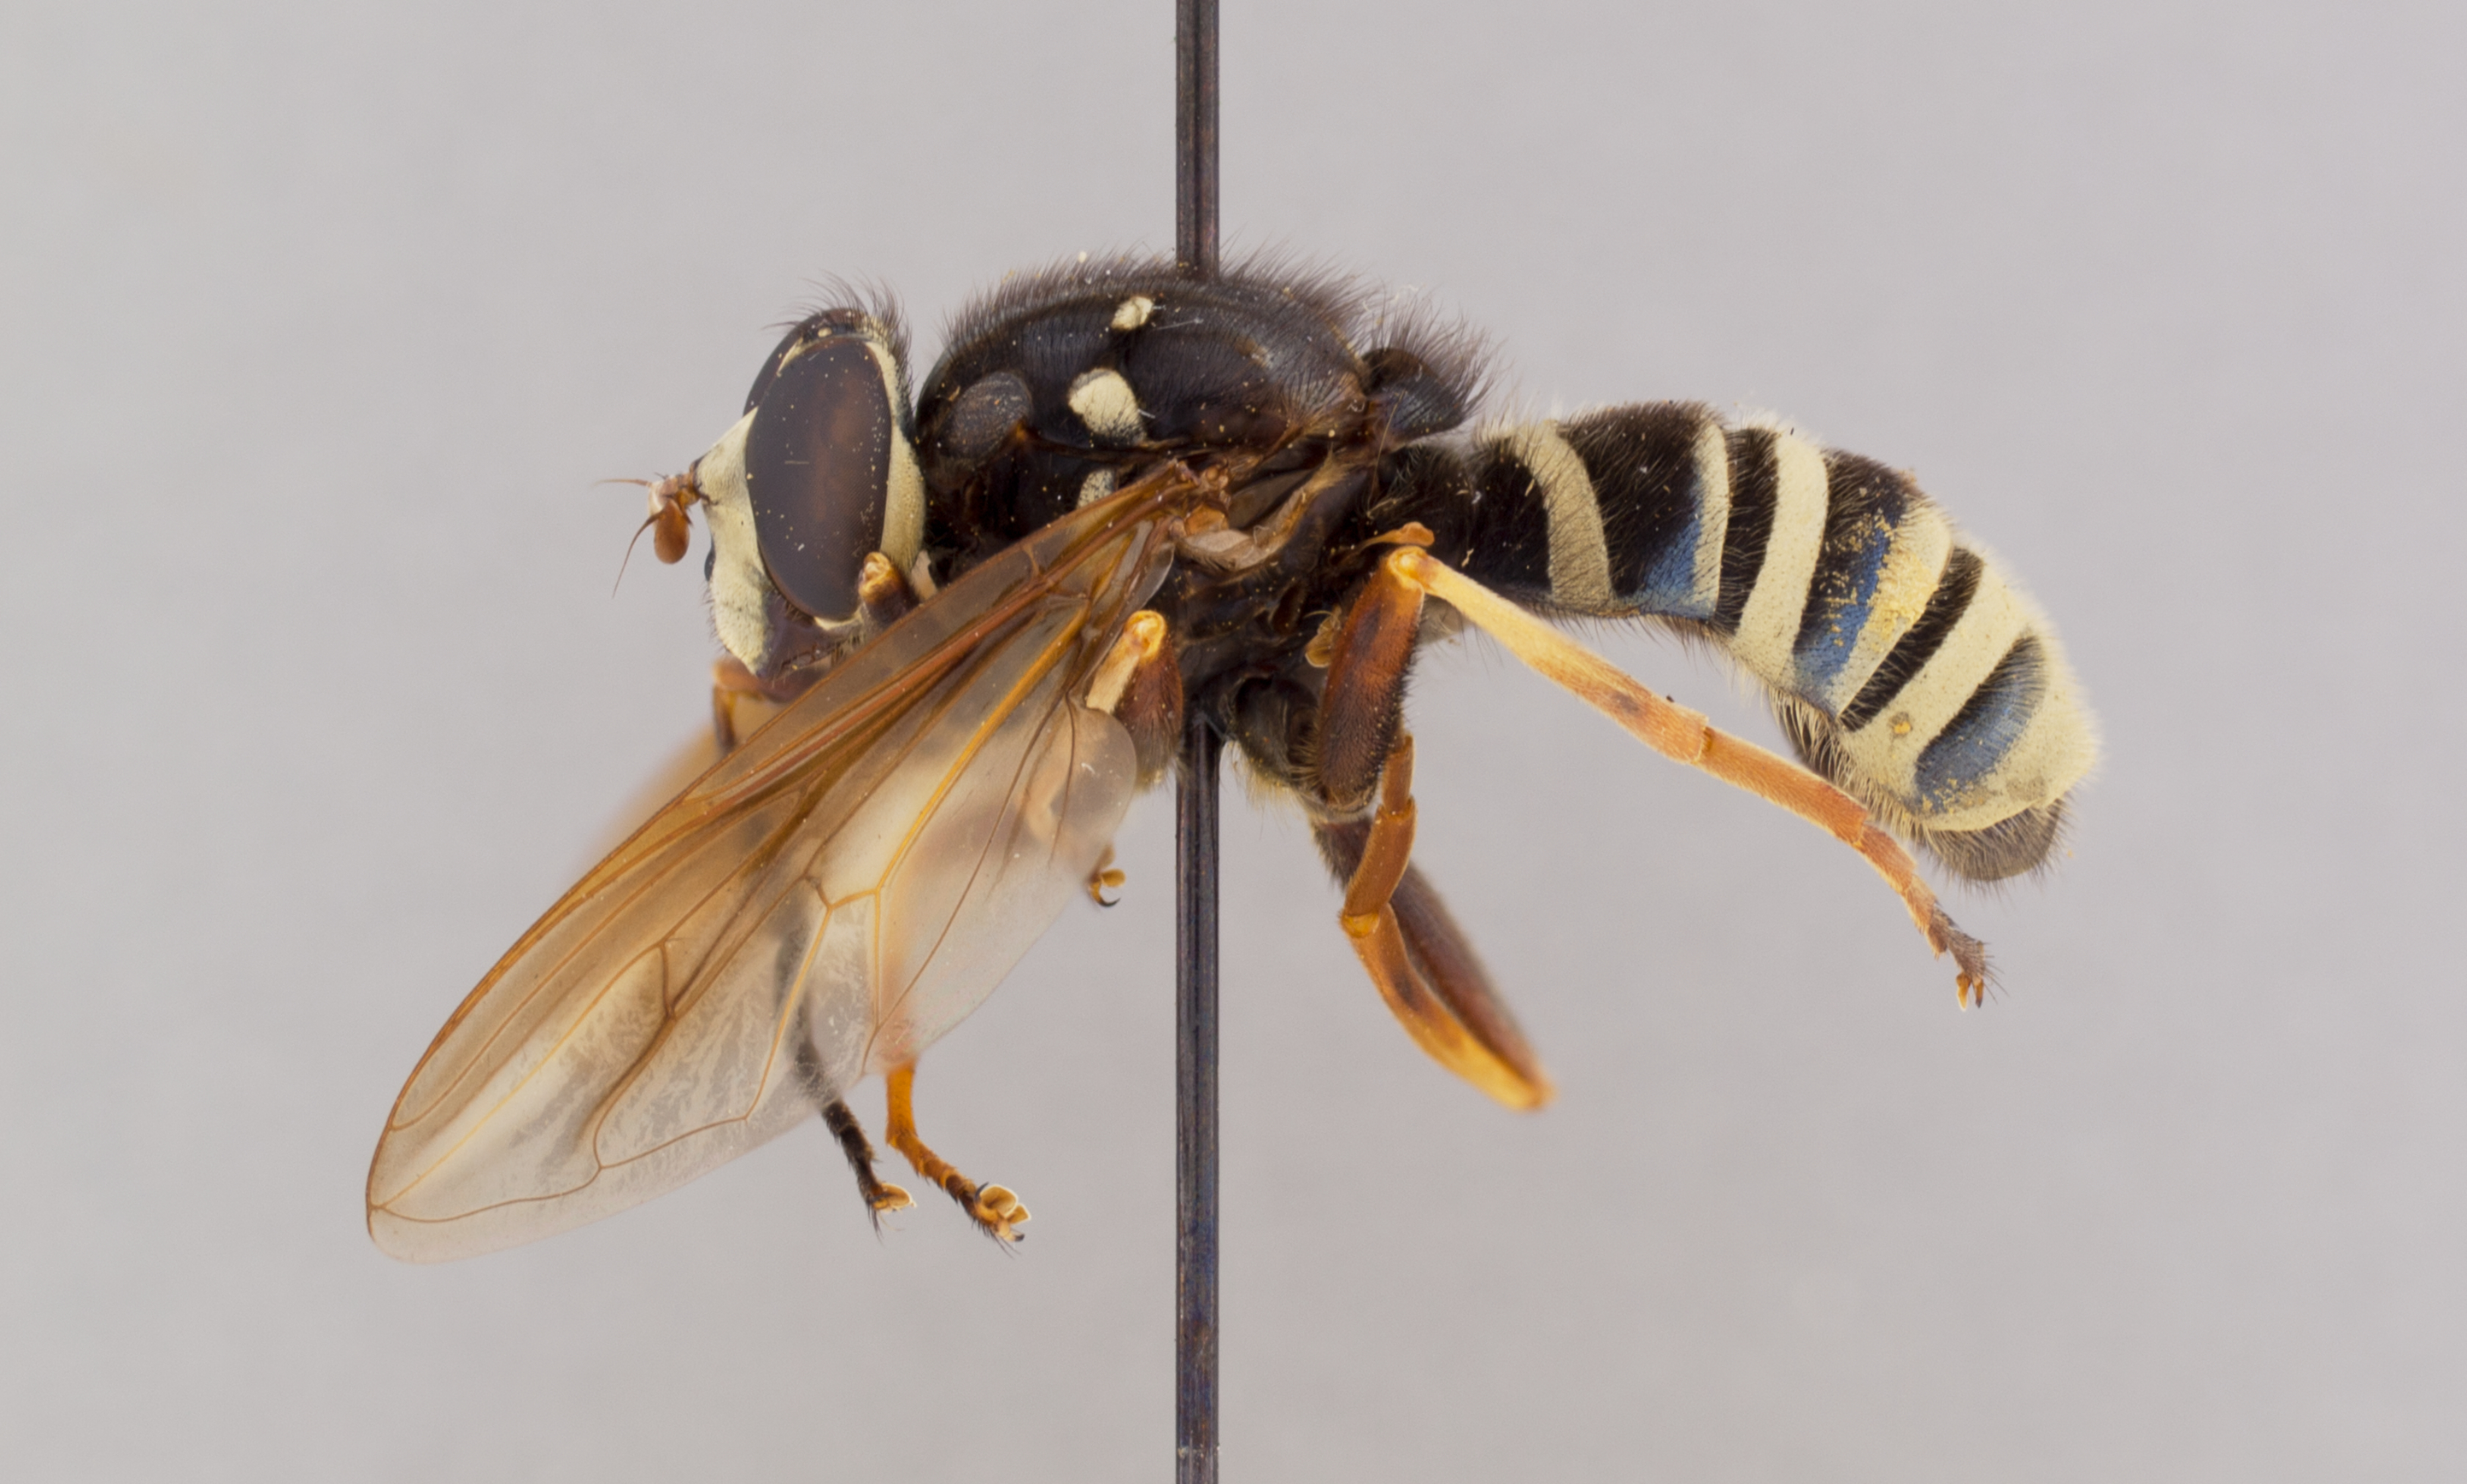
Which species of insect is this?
Temnostoma venustum
